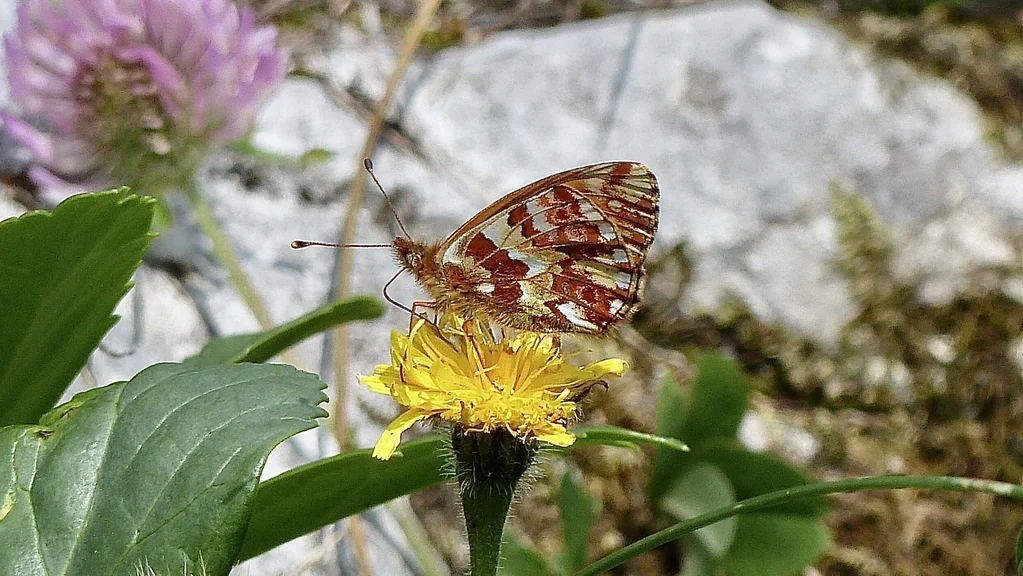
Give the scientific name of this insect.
Boloria aquilonaris
